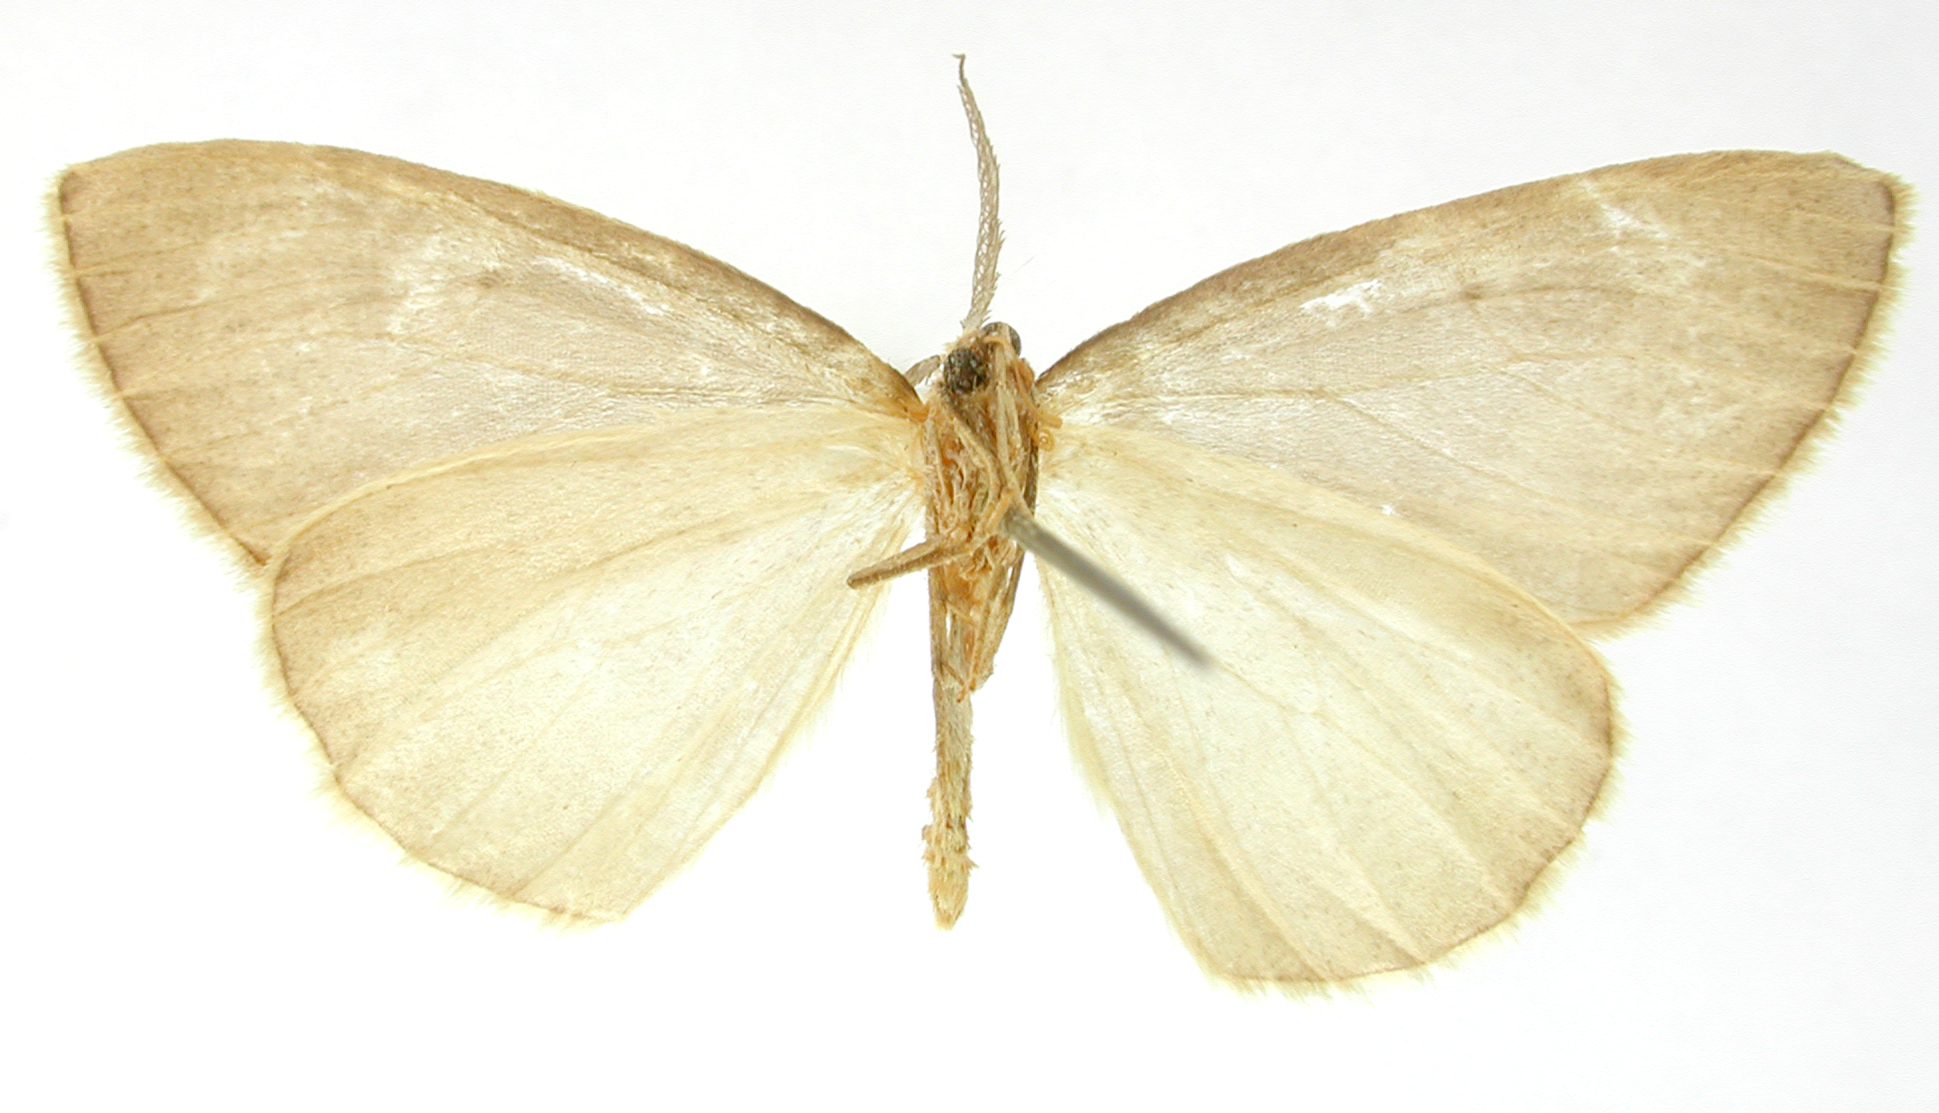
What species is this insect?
Nipteria coenulenta
